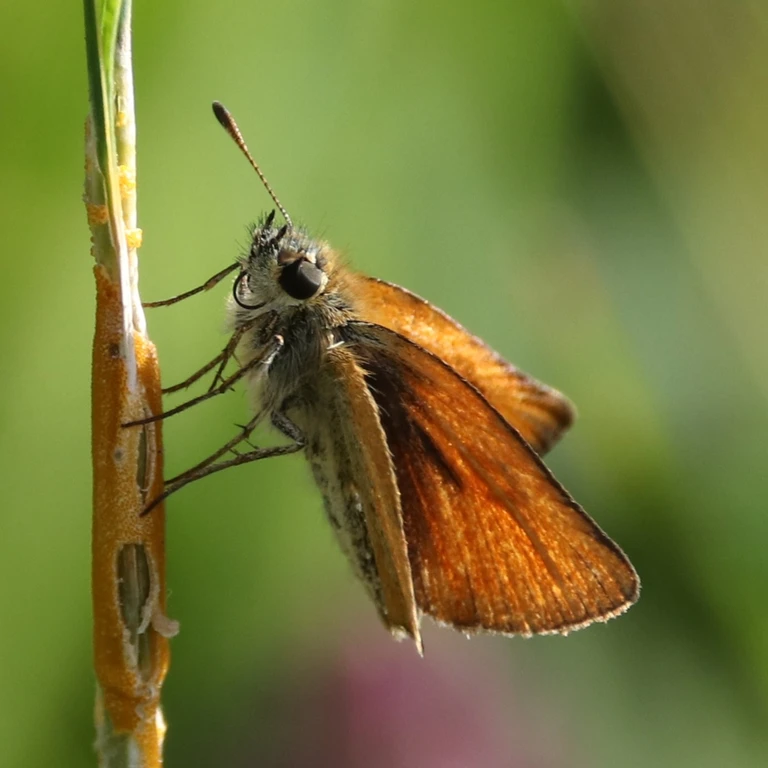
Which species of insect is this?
Thymelicus lineola
